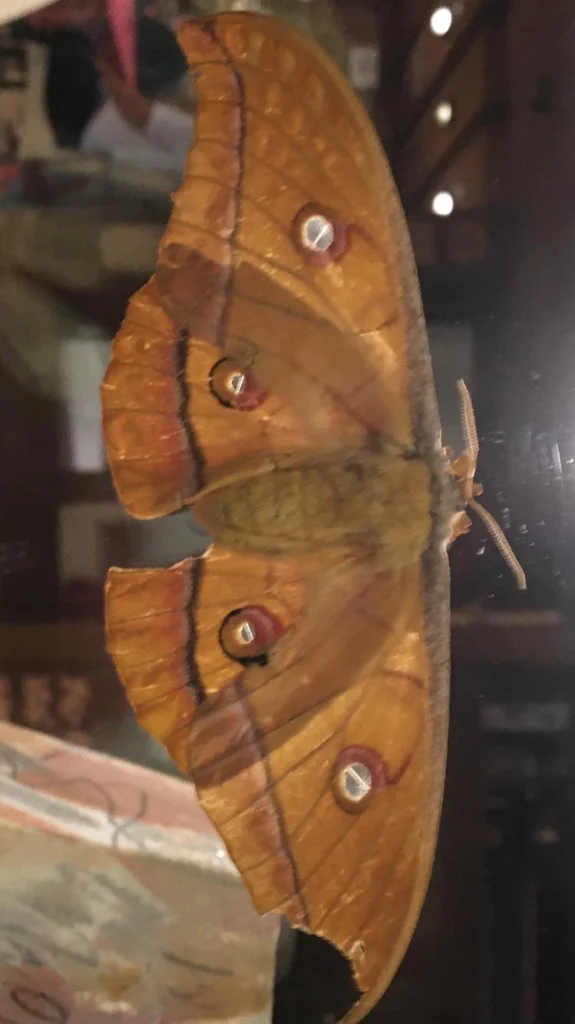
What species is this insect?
Antheraea yamamai
